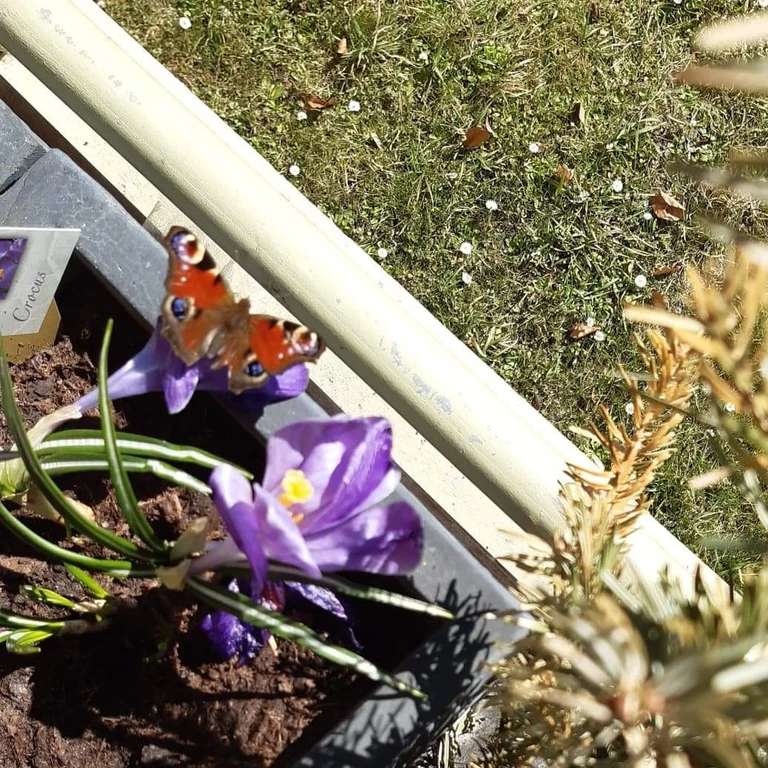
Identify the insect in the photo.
Aglais io
